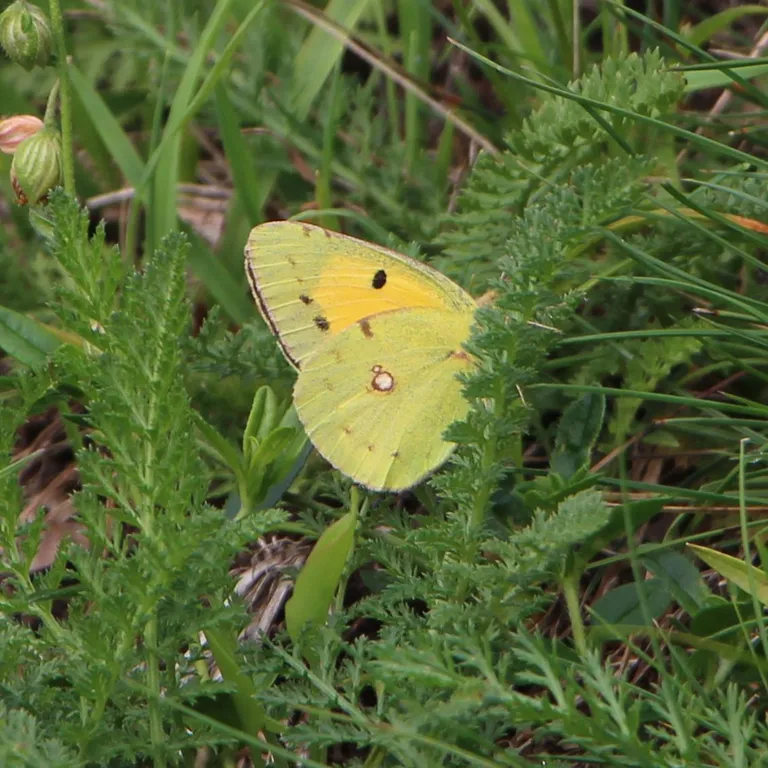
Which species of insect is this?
Colias croceus
